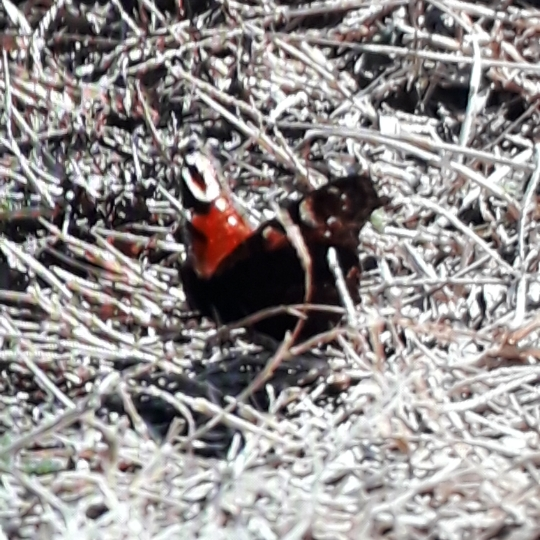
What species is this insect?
Aglais io
